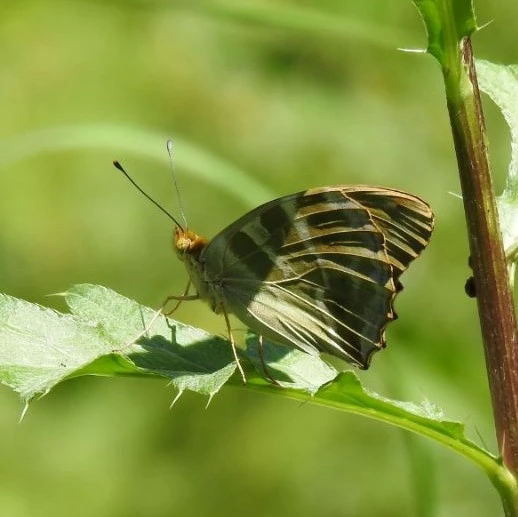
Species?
Argynnis paphia
